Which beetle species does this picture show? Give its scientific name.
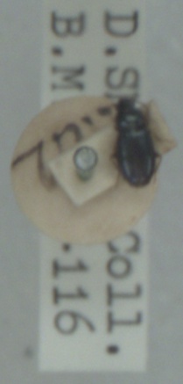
Bembidion obtusum
